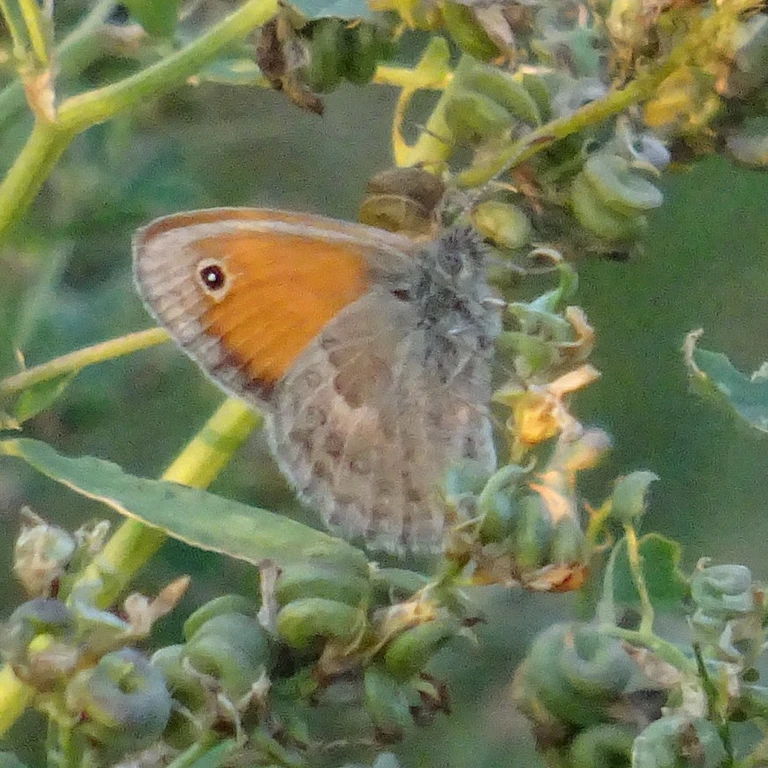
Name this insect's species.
Coenonympha pamphilus
